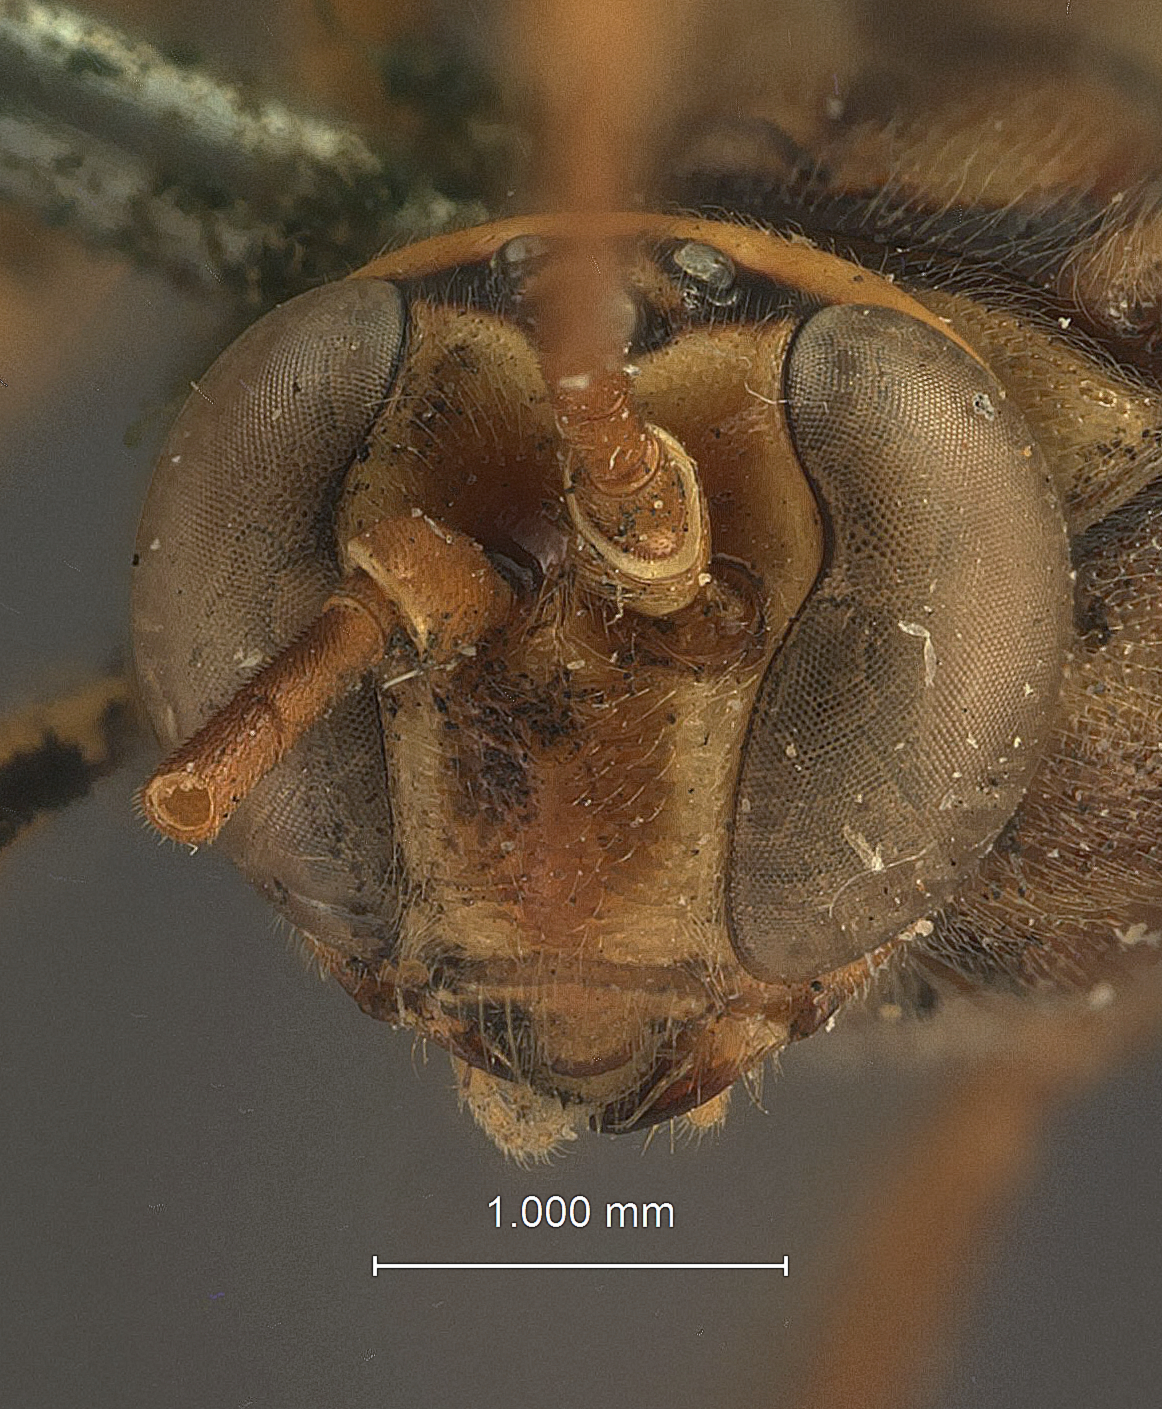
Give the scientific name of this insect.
Labena confusa
